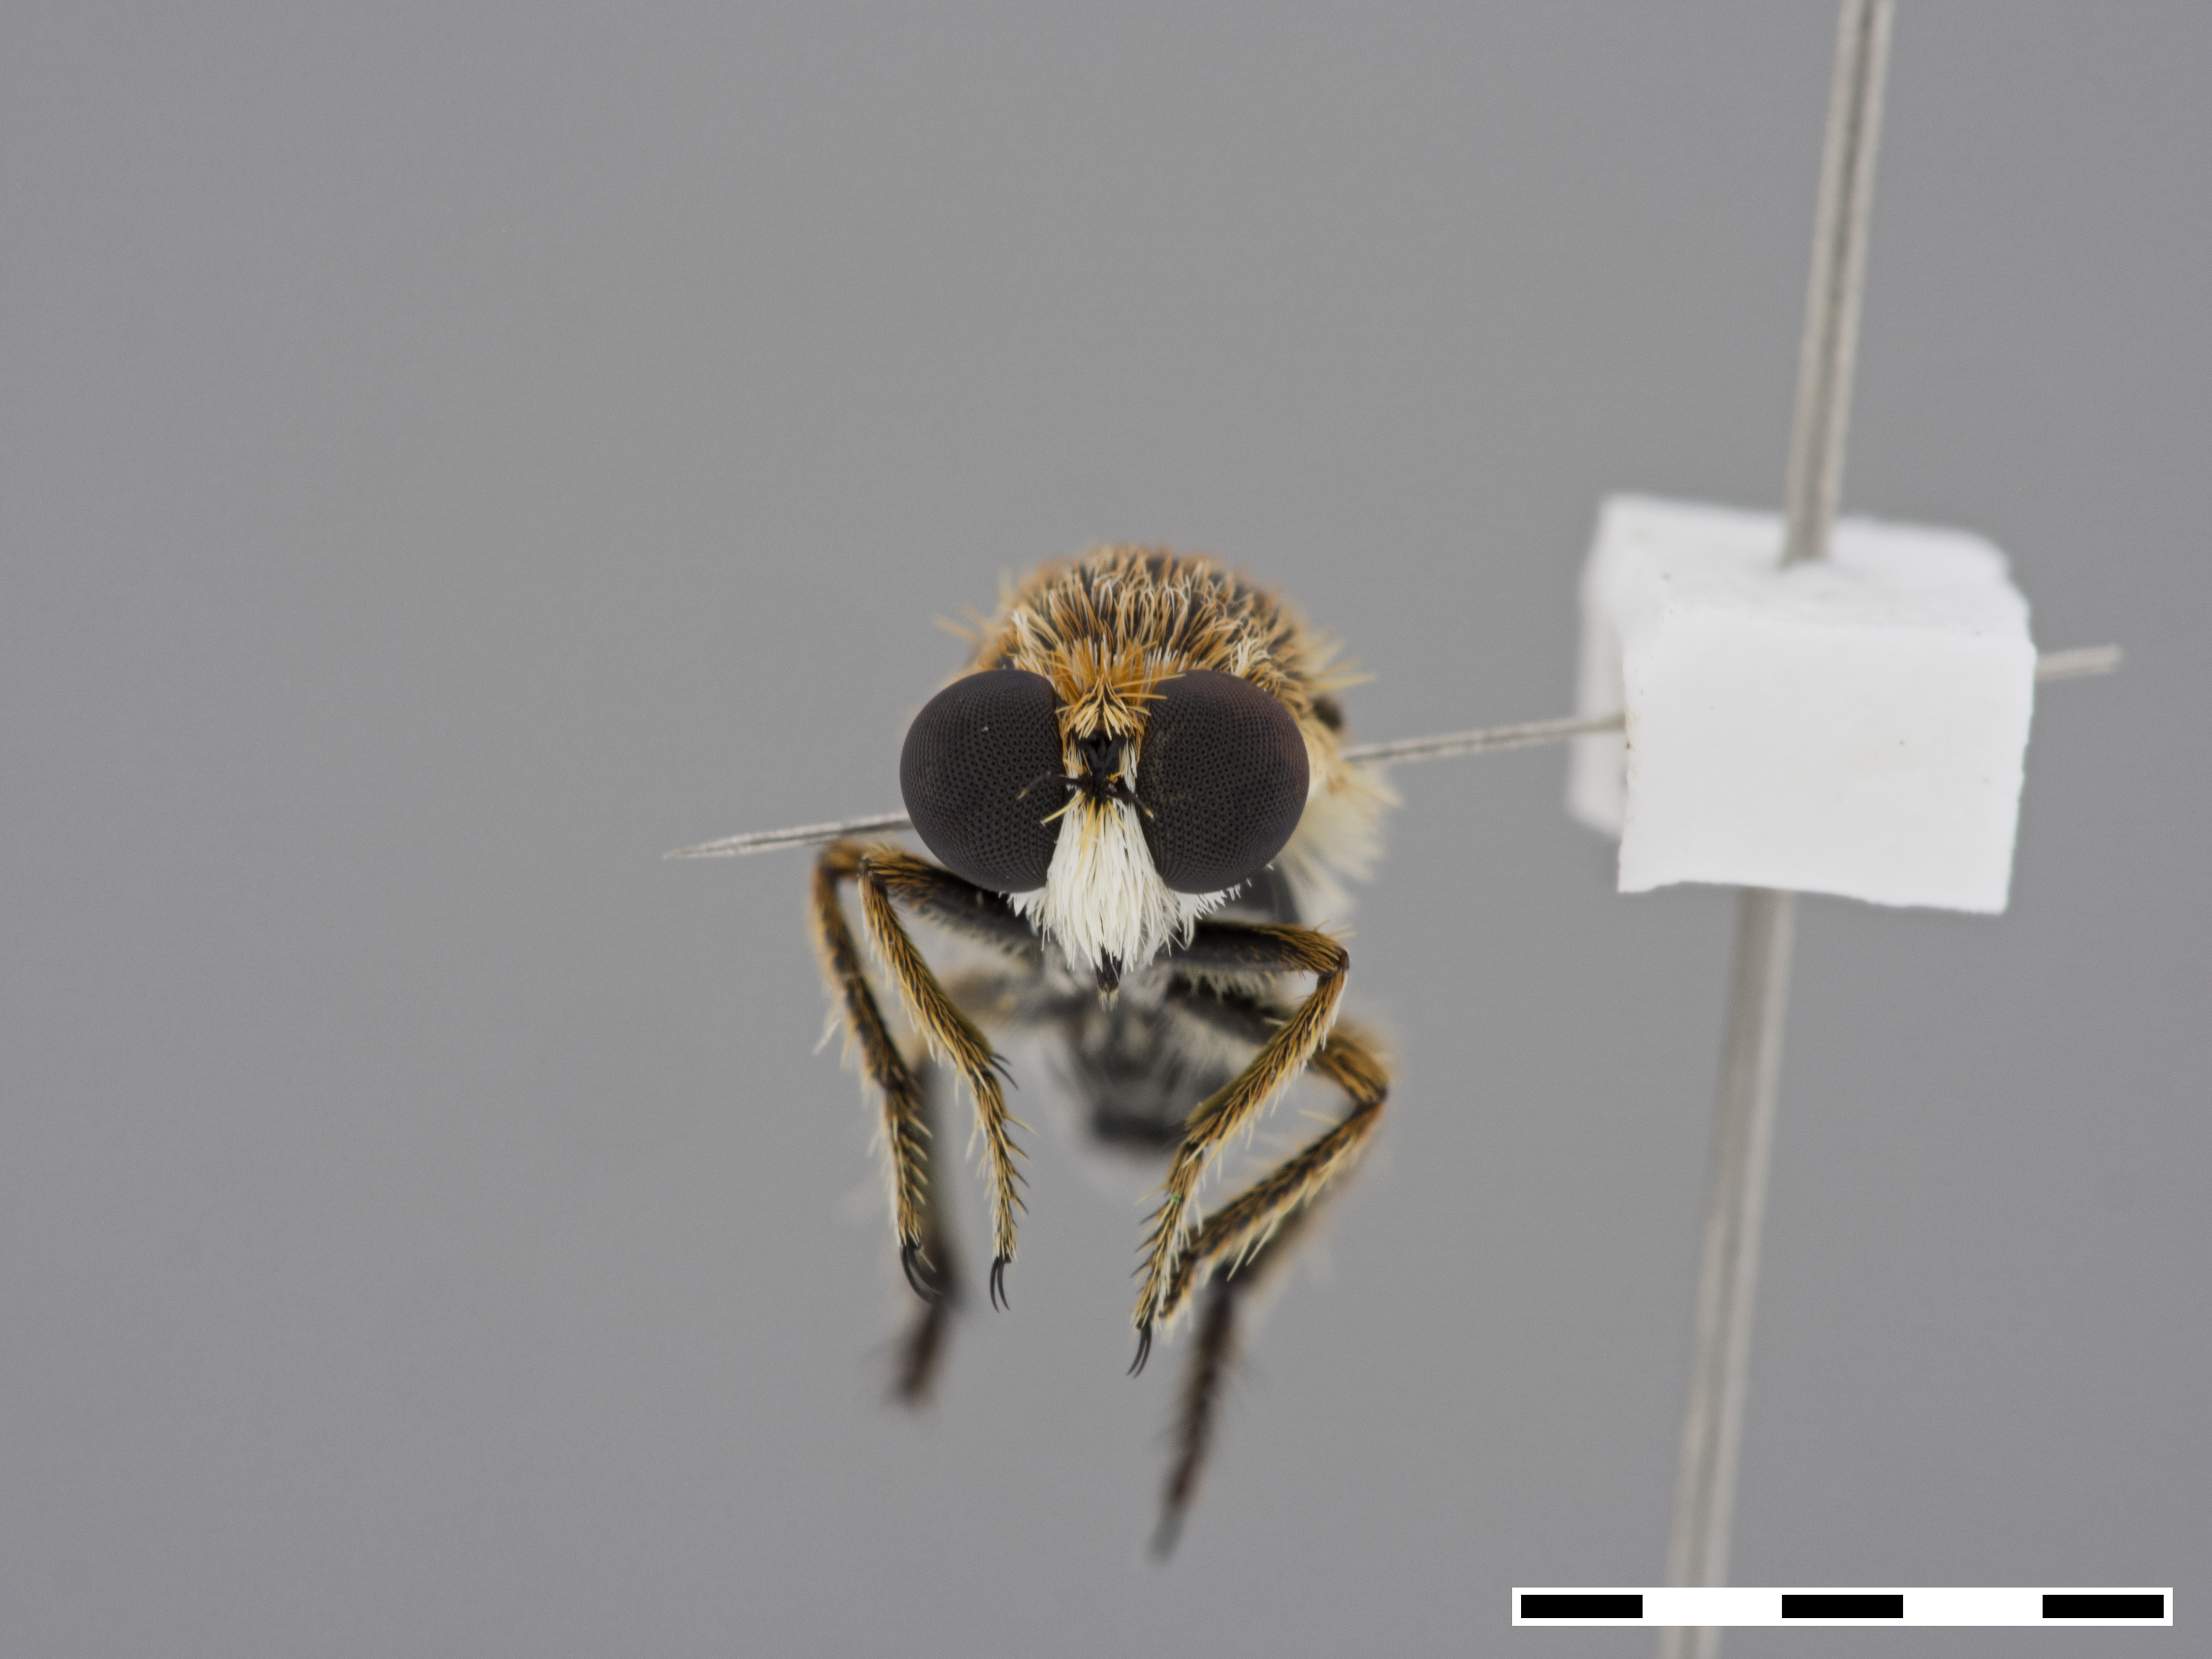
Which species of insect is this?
Sisyrnodytes subater
